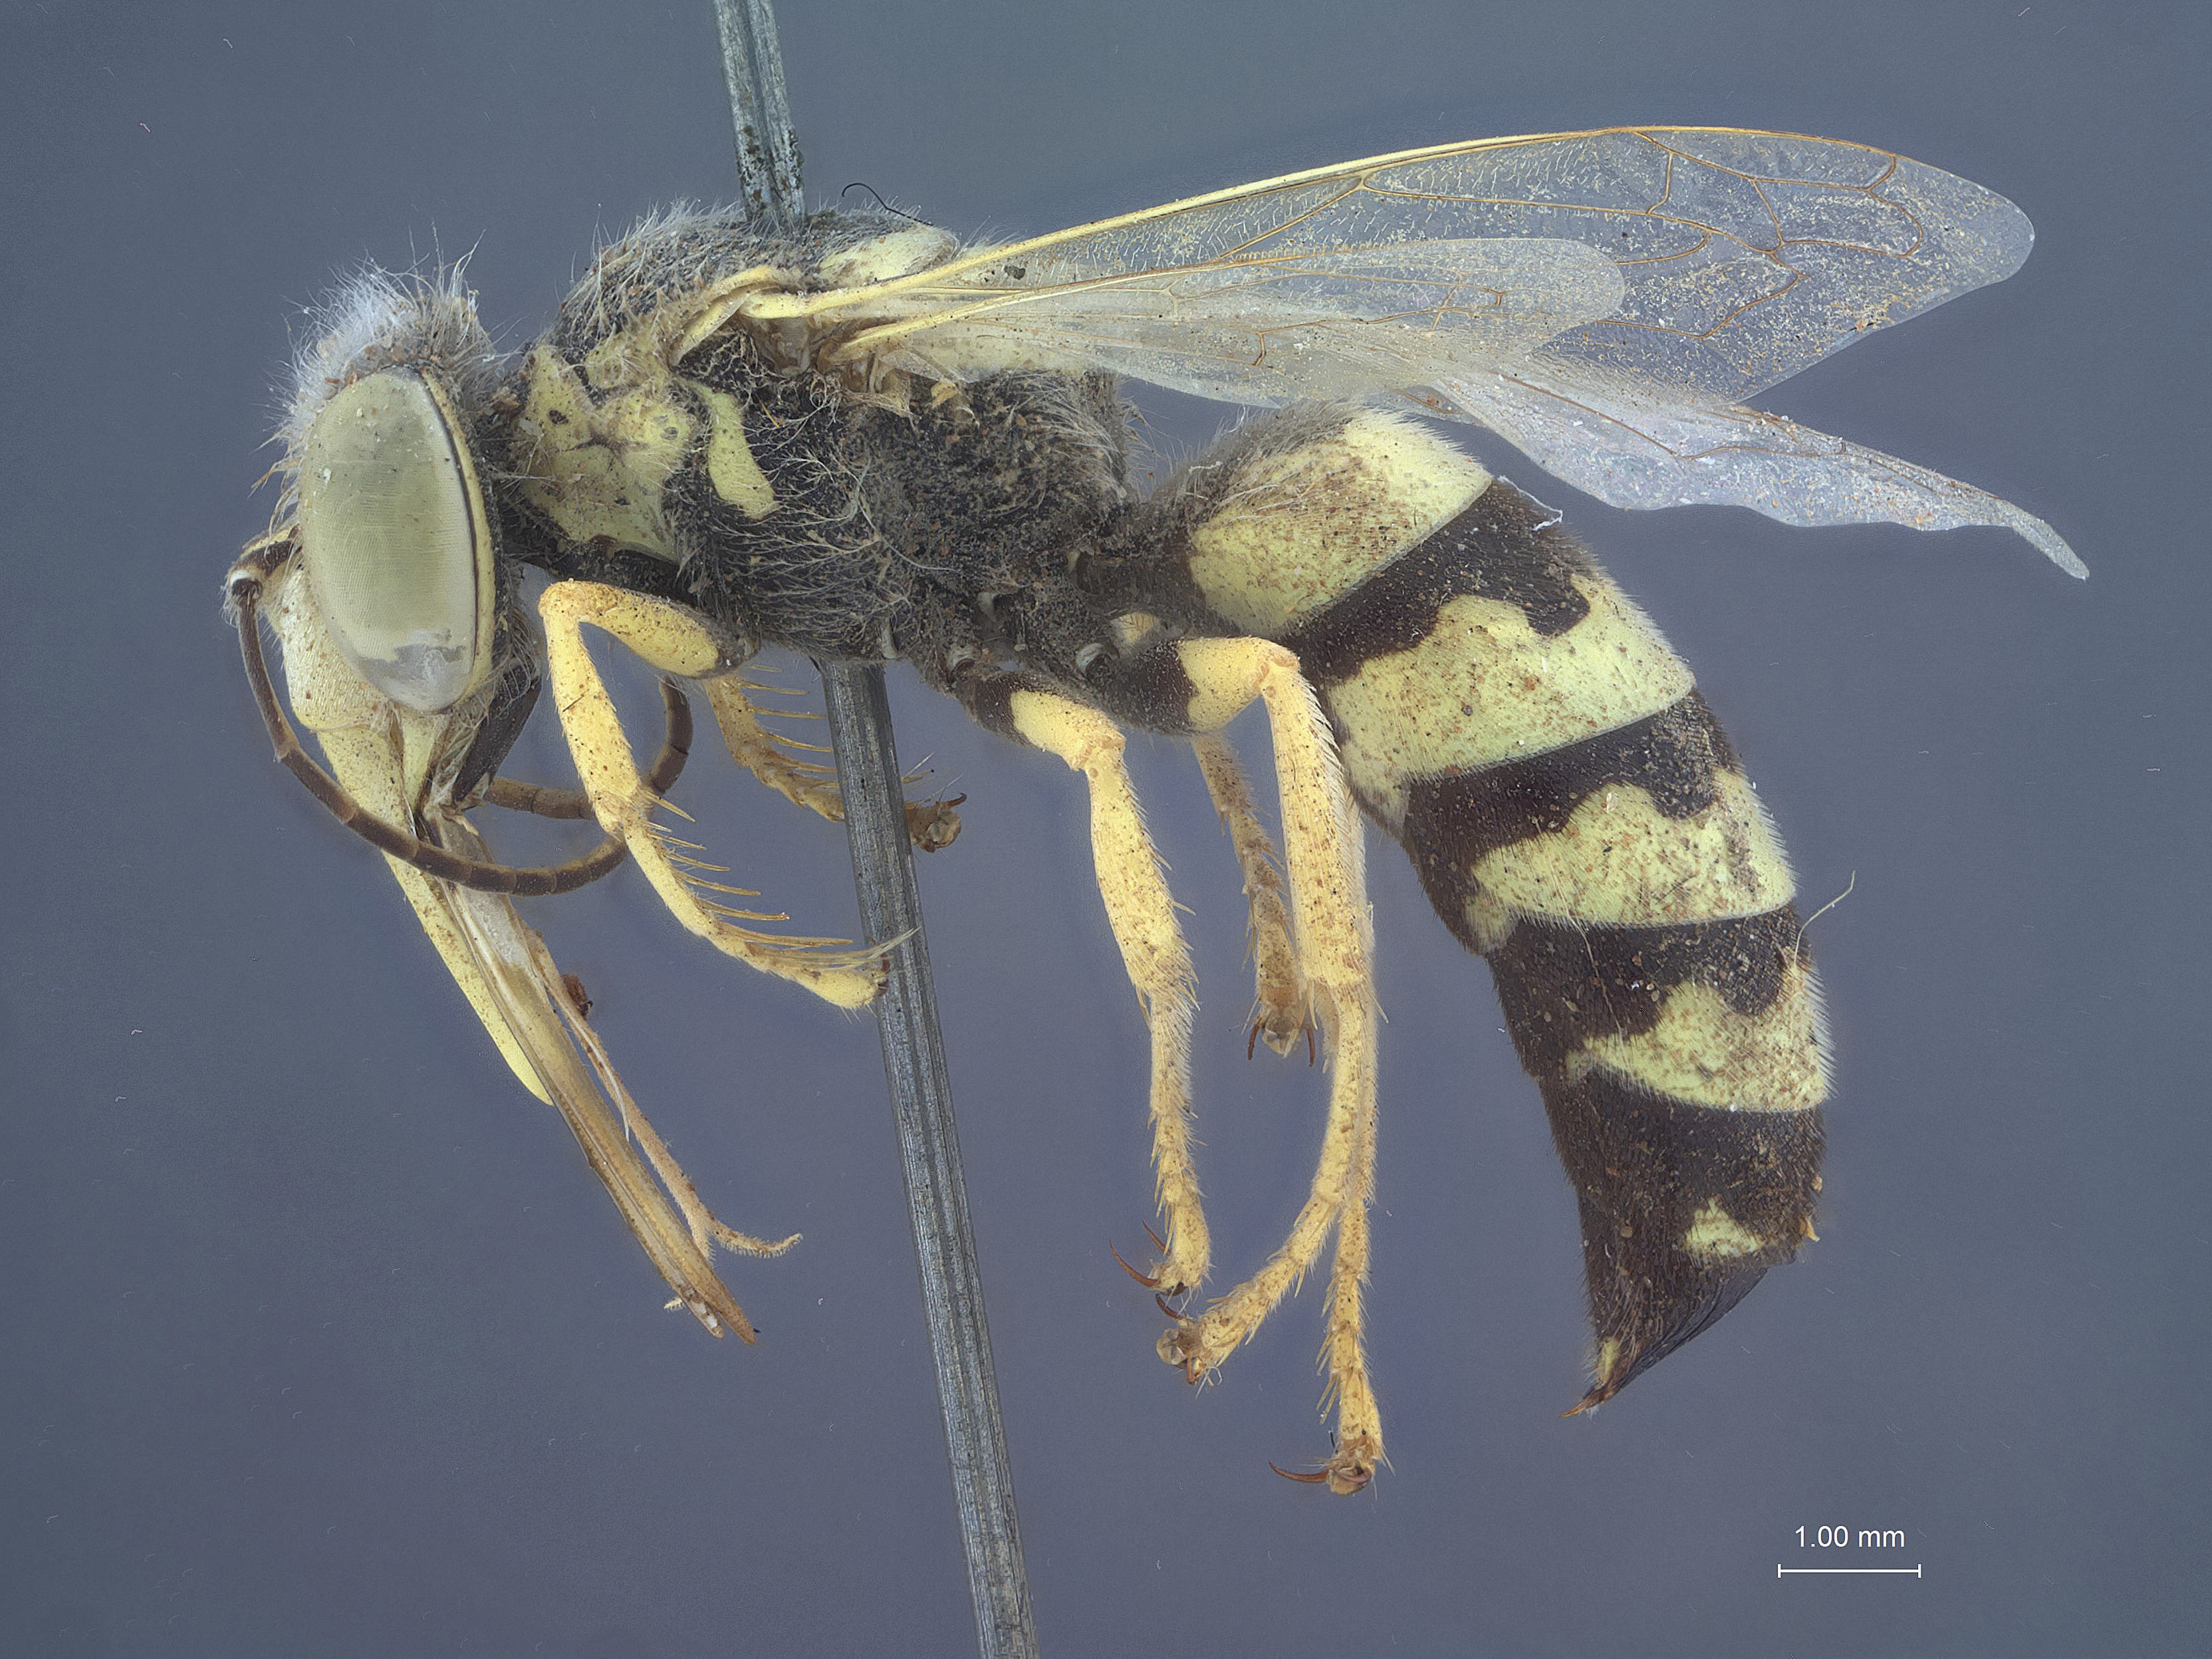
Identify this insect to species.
Bembix rugosa
